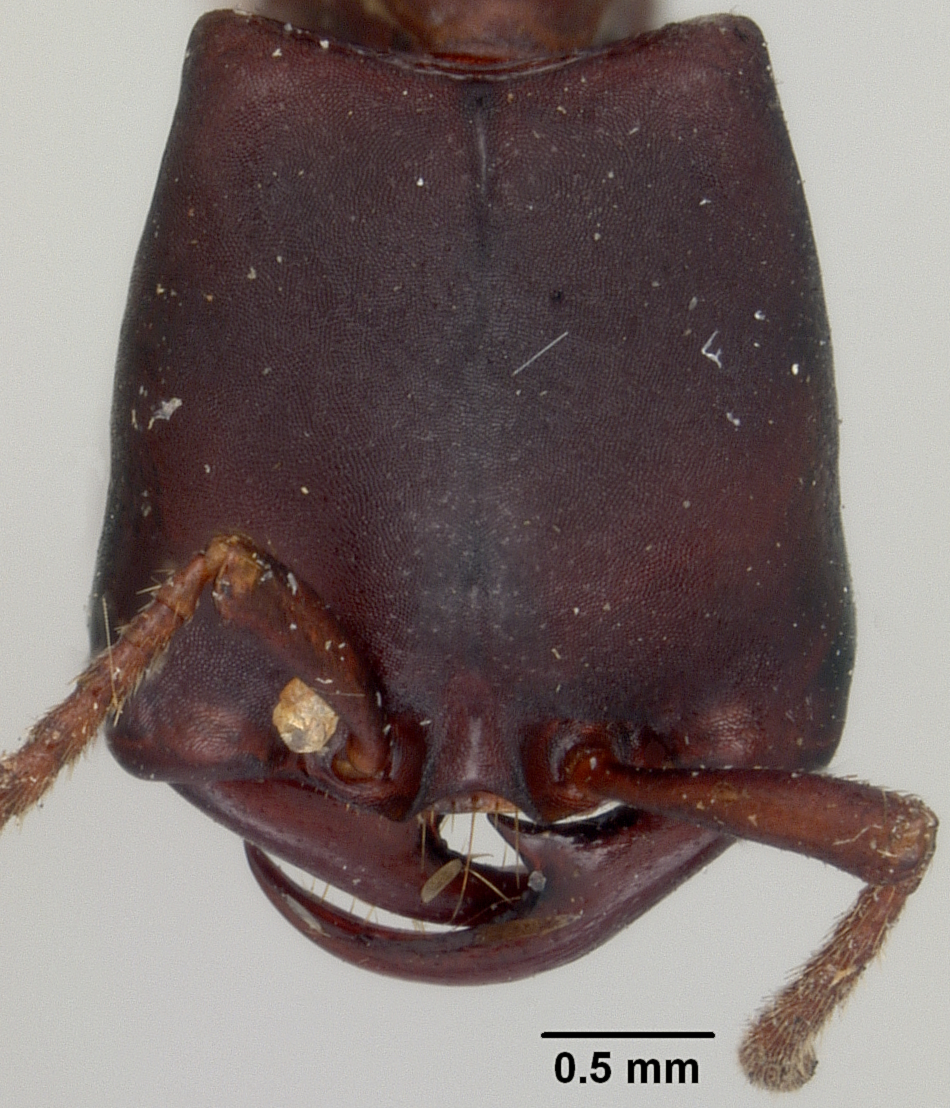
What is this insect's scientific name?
Dorylus titan
